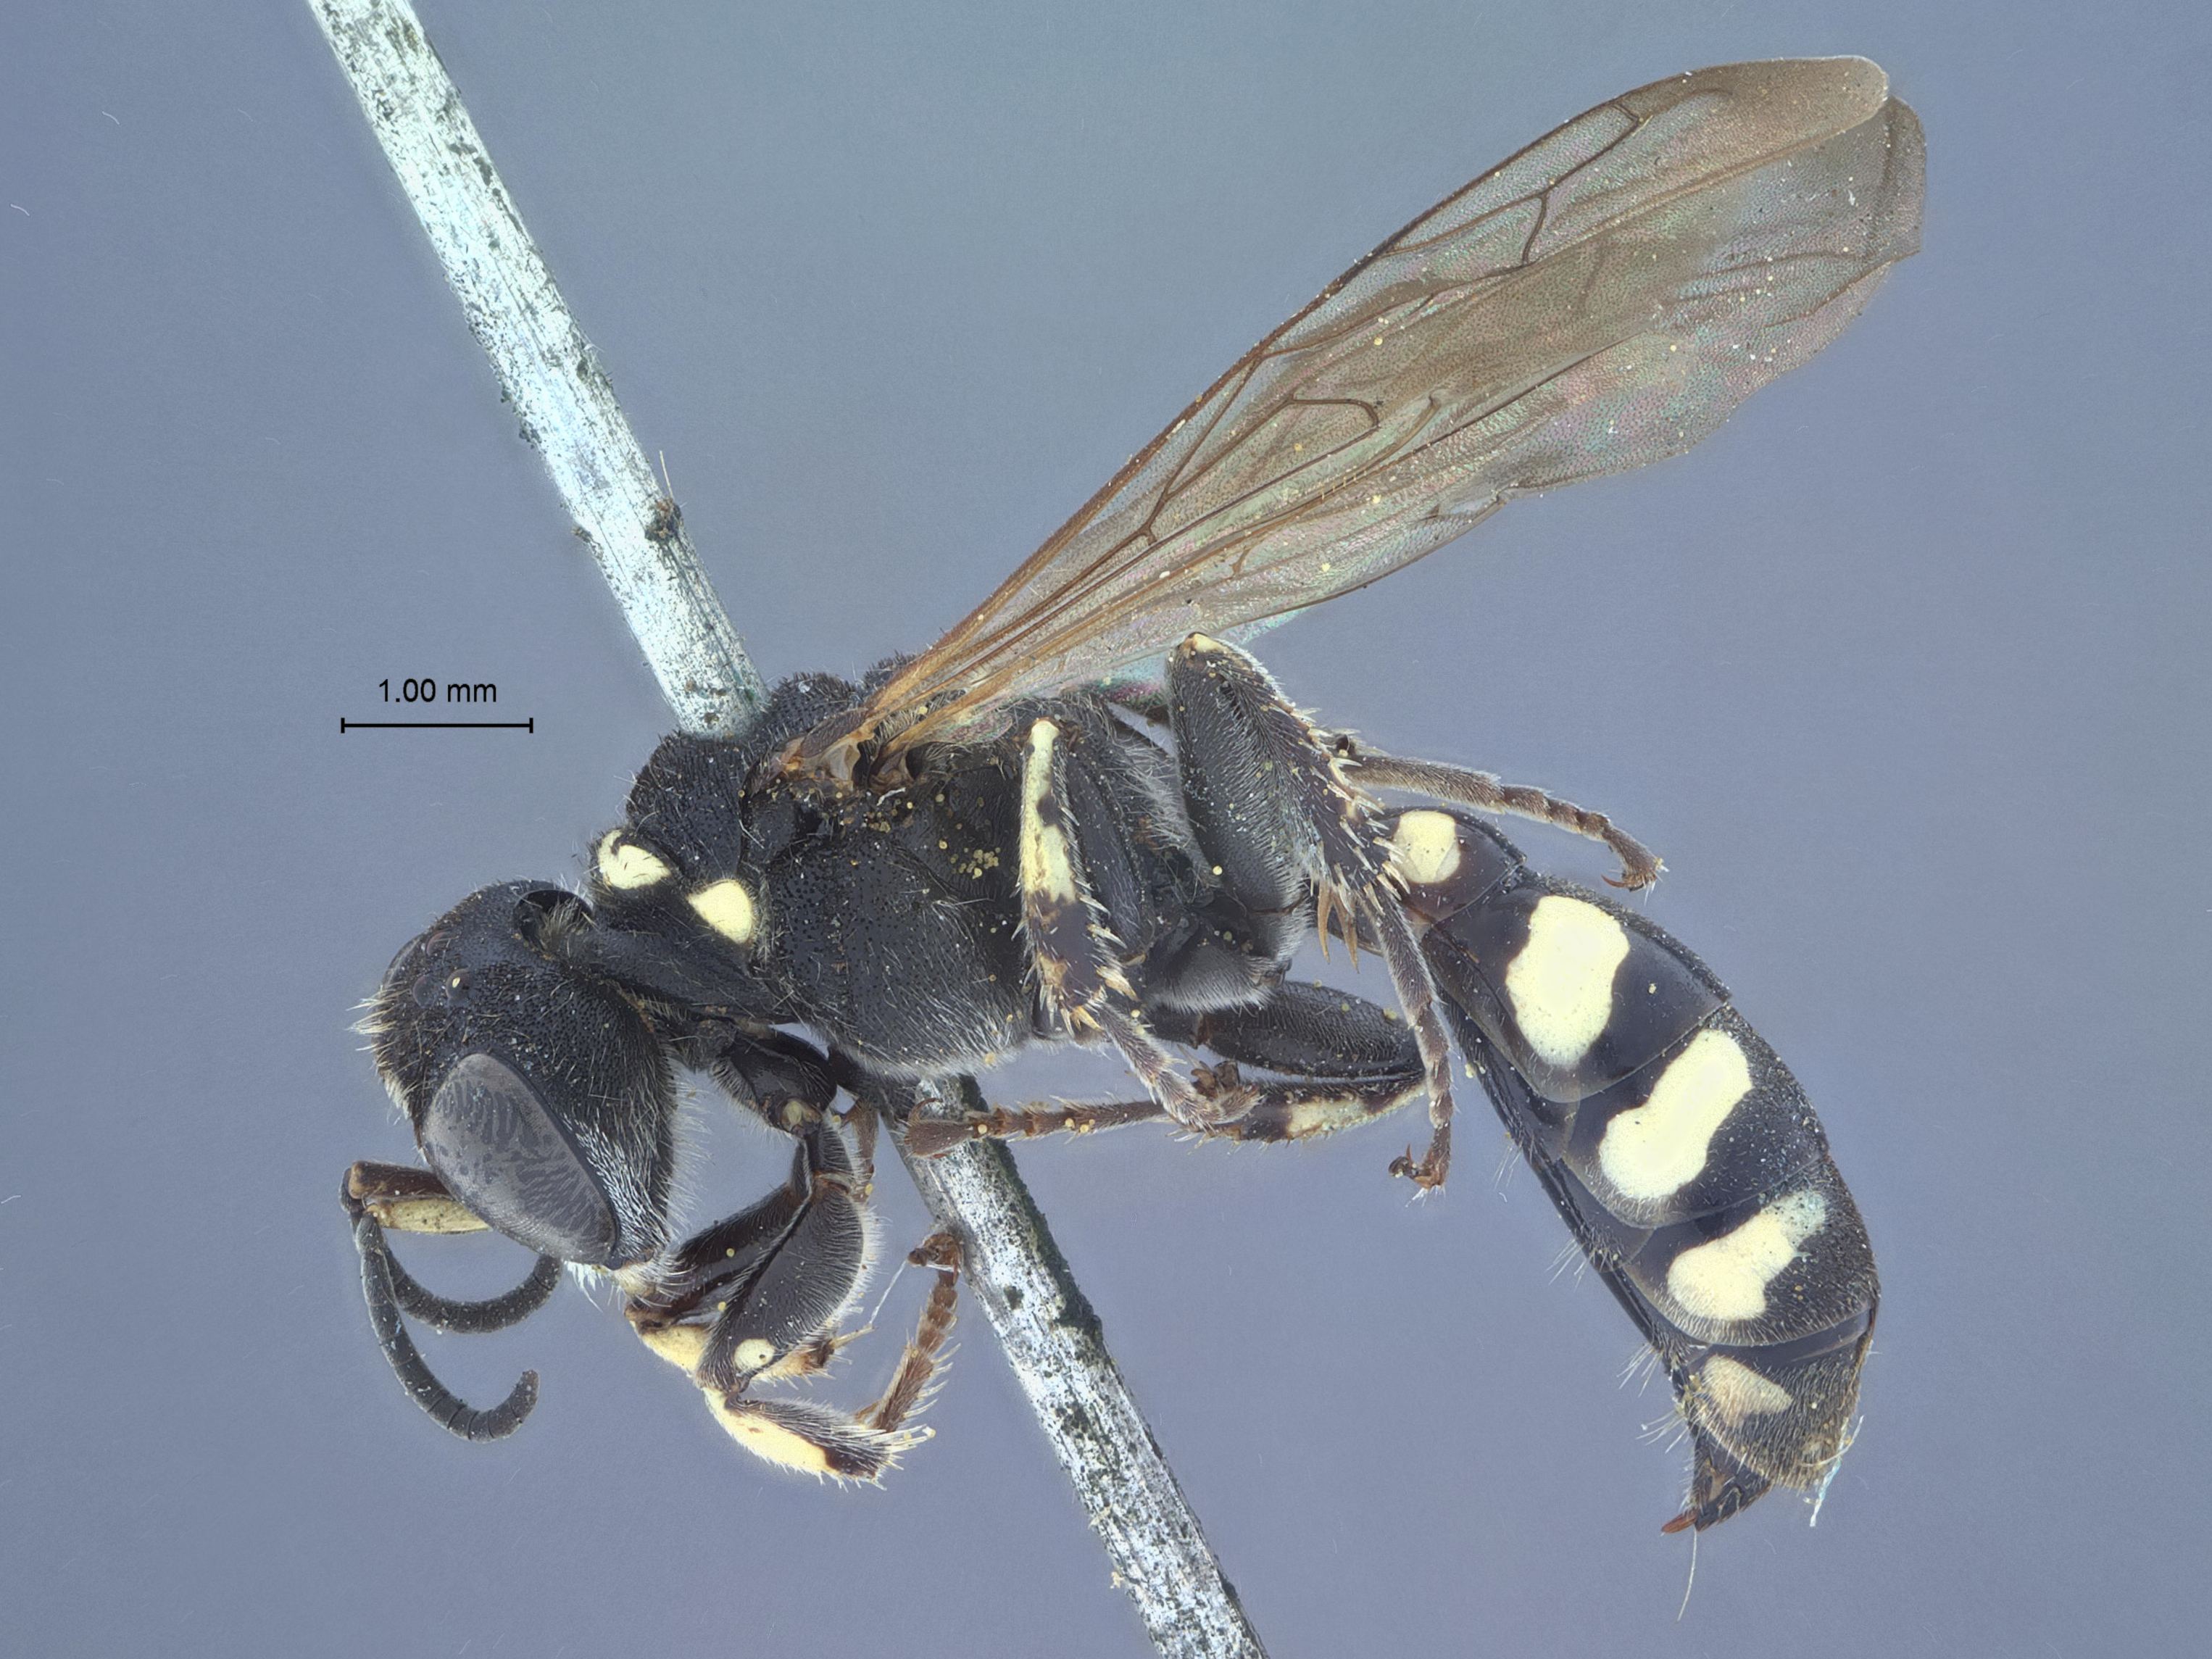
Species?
Thyreopus venator
